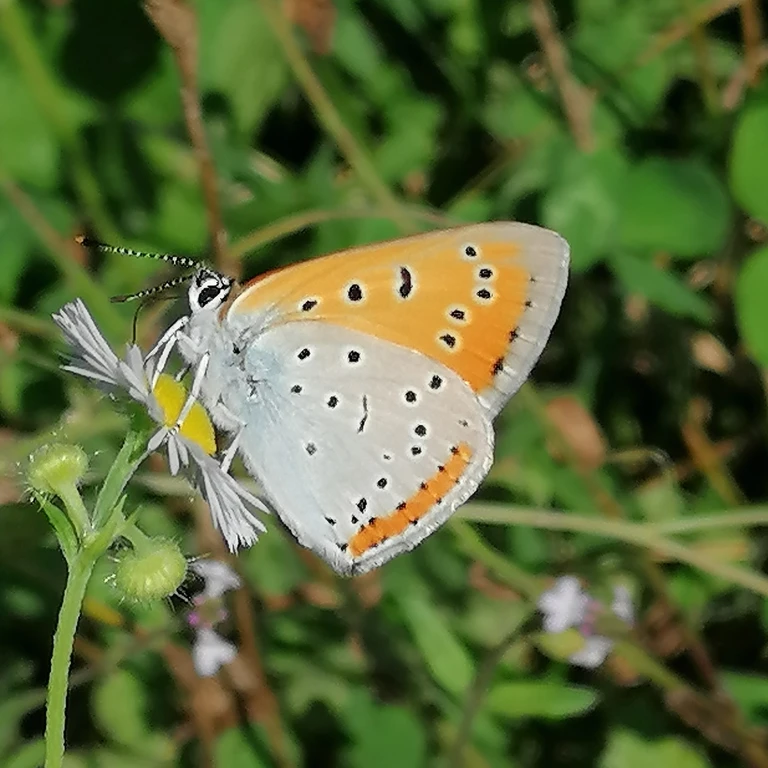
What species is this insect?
Lycaena dispar
